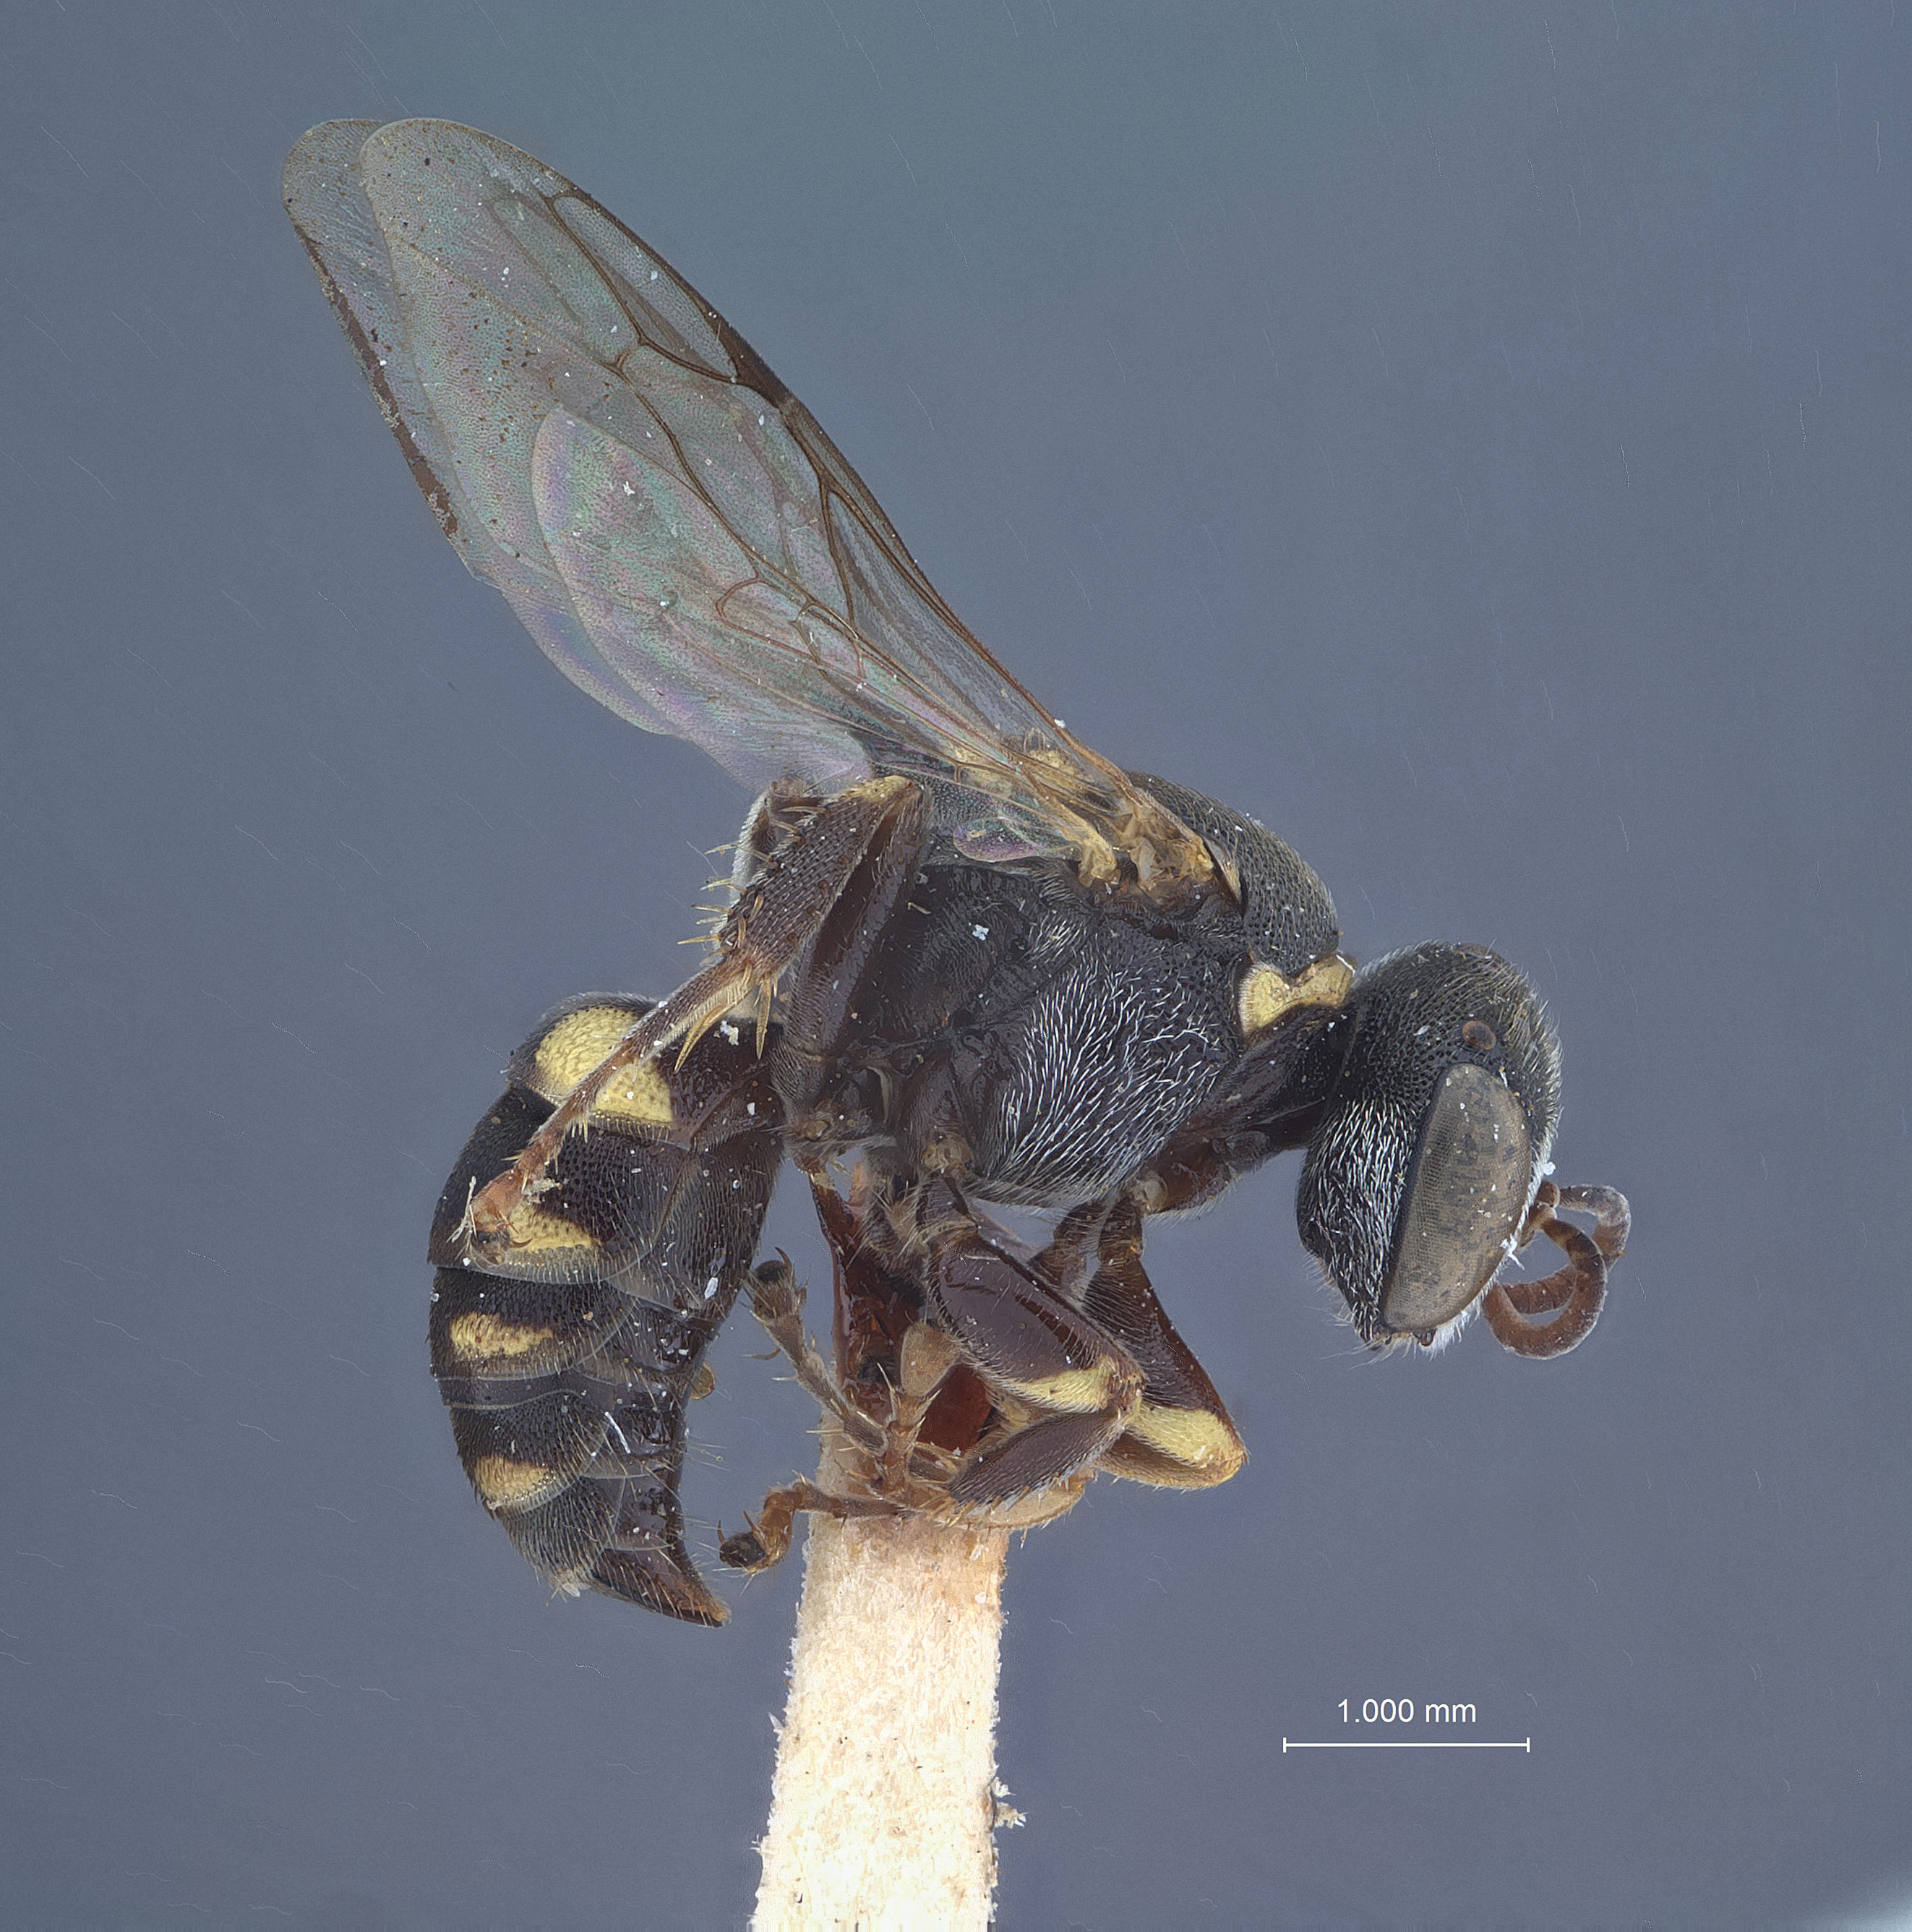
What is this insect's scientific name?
Oxybelus philippinse
